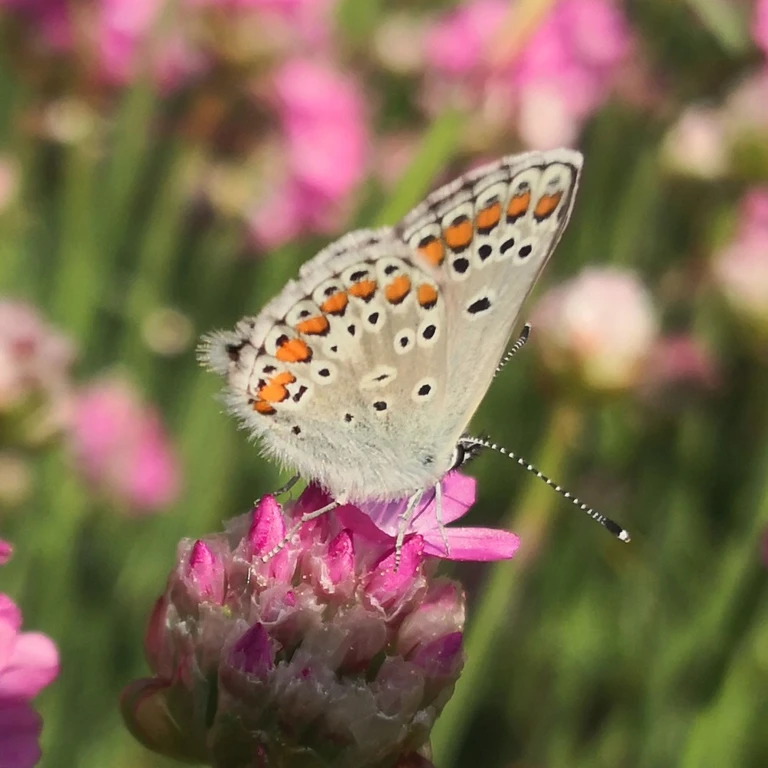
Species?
Aricia agestis/artaxerxes
